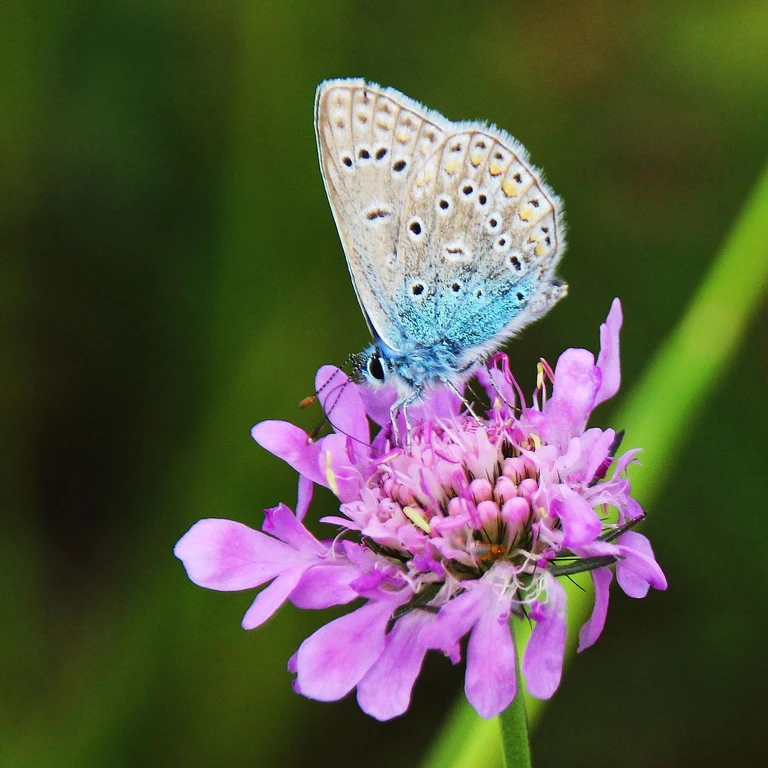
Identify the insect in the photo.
Polyommatus icarus
